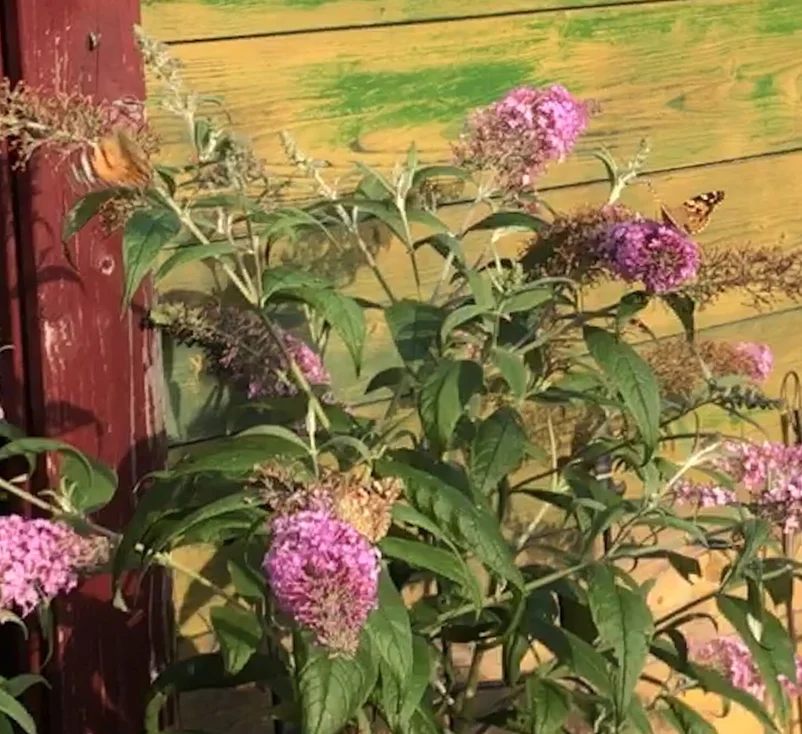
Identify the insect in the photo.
Vanessa cardui
